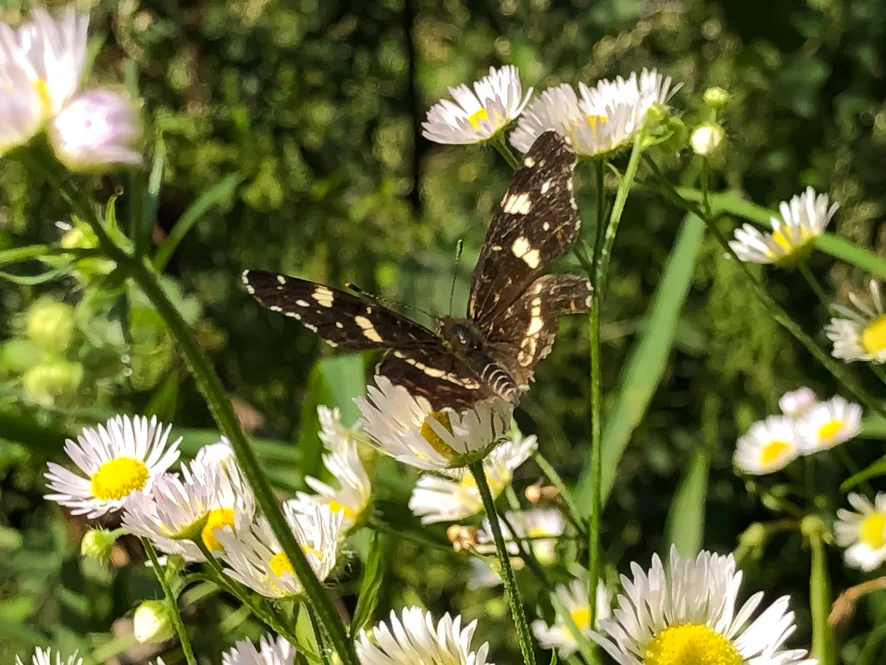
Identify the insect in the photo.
Araschnia levana
